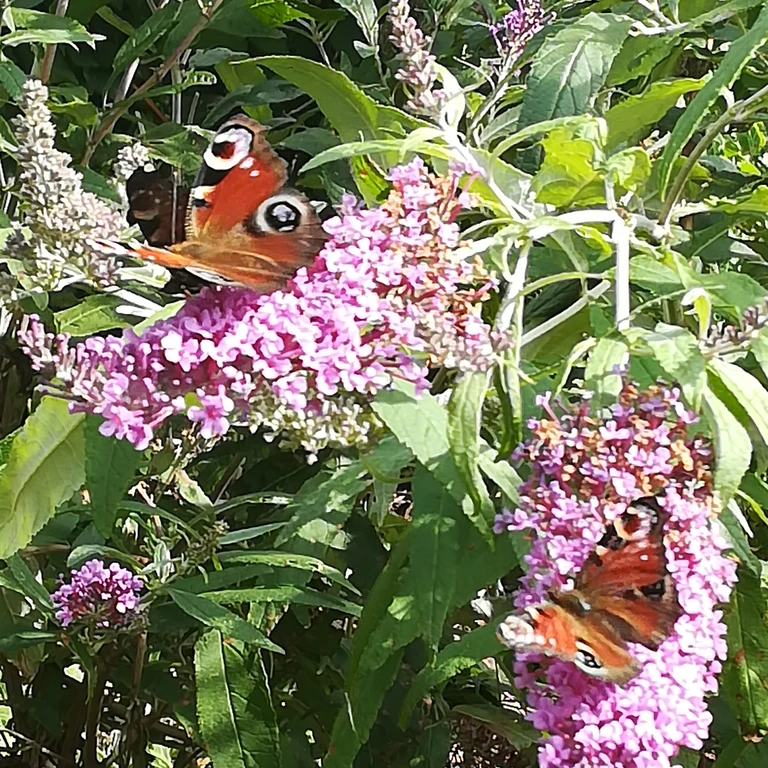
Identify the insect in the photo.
Aglais io
